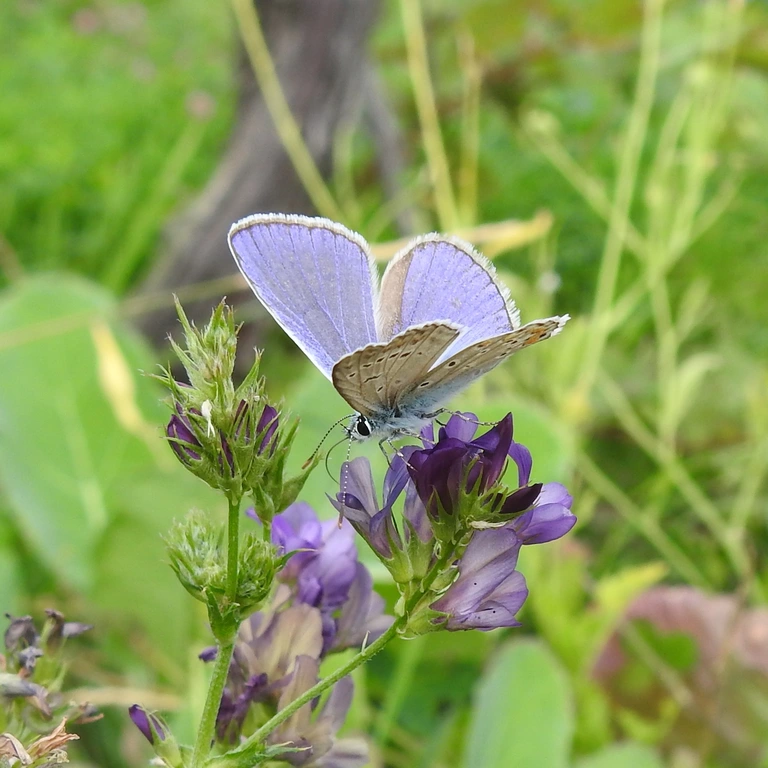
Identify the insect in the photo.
Polyommatus icarus
